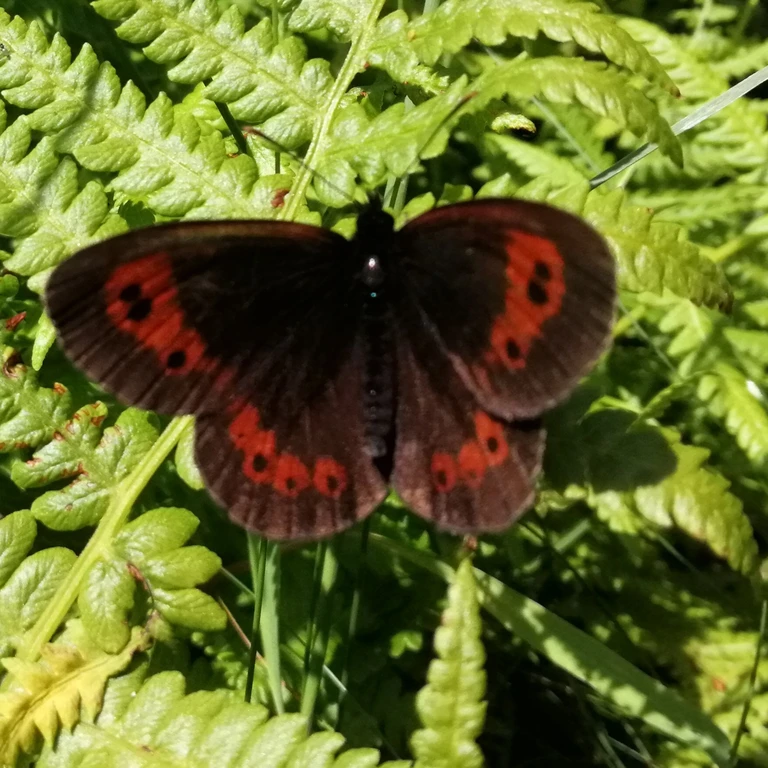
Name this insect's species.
Erebia euryale
